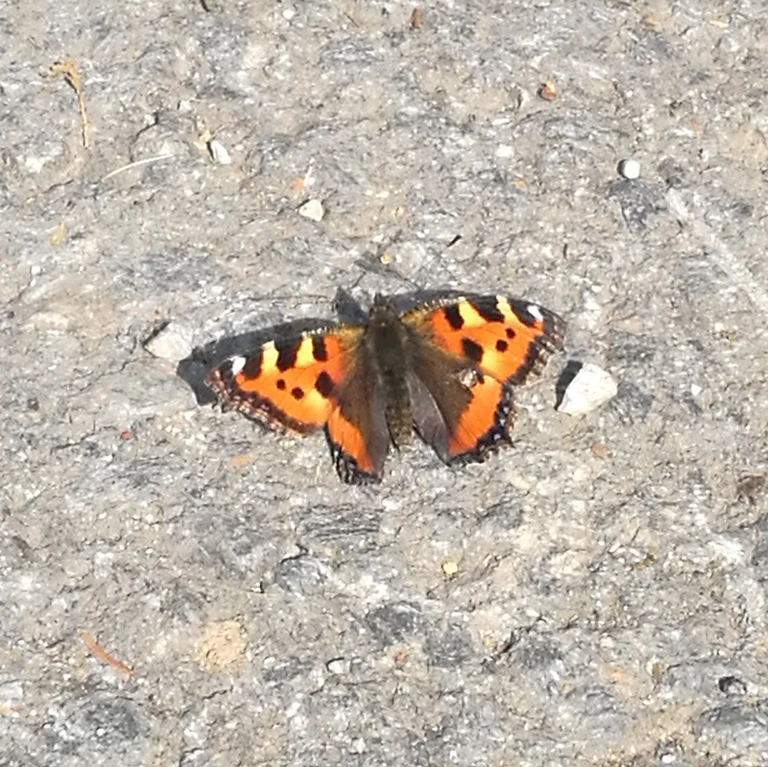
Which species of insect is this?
Aglais urticae
